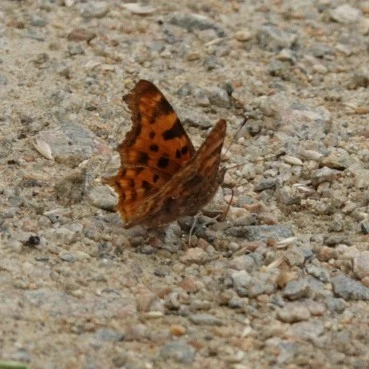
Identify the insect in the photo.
Polygonia c-album
